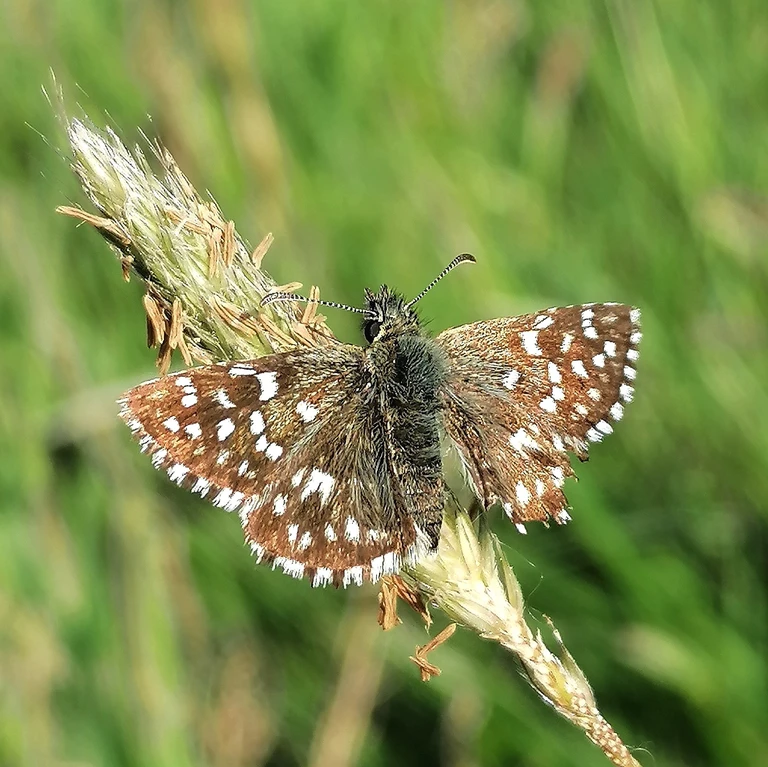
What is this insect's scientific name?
Pyrgus malvae
